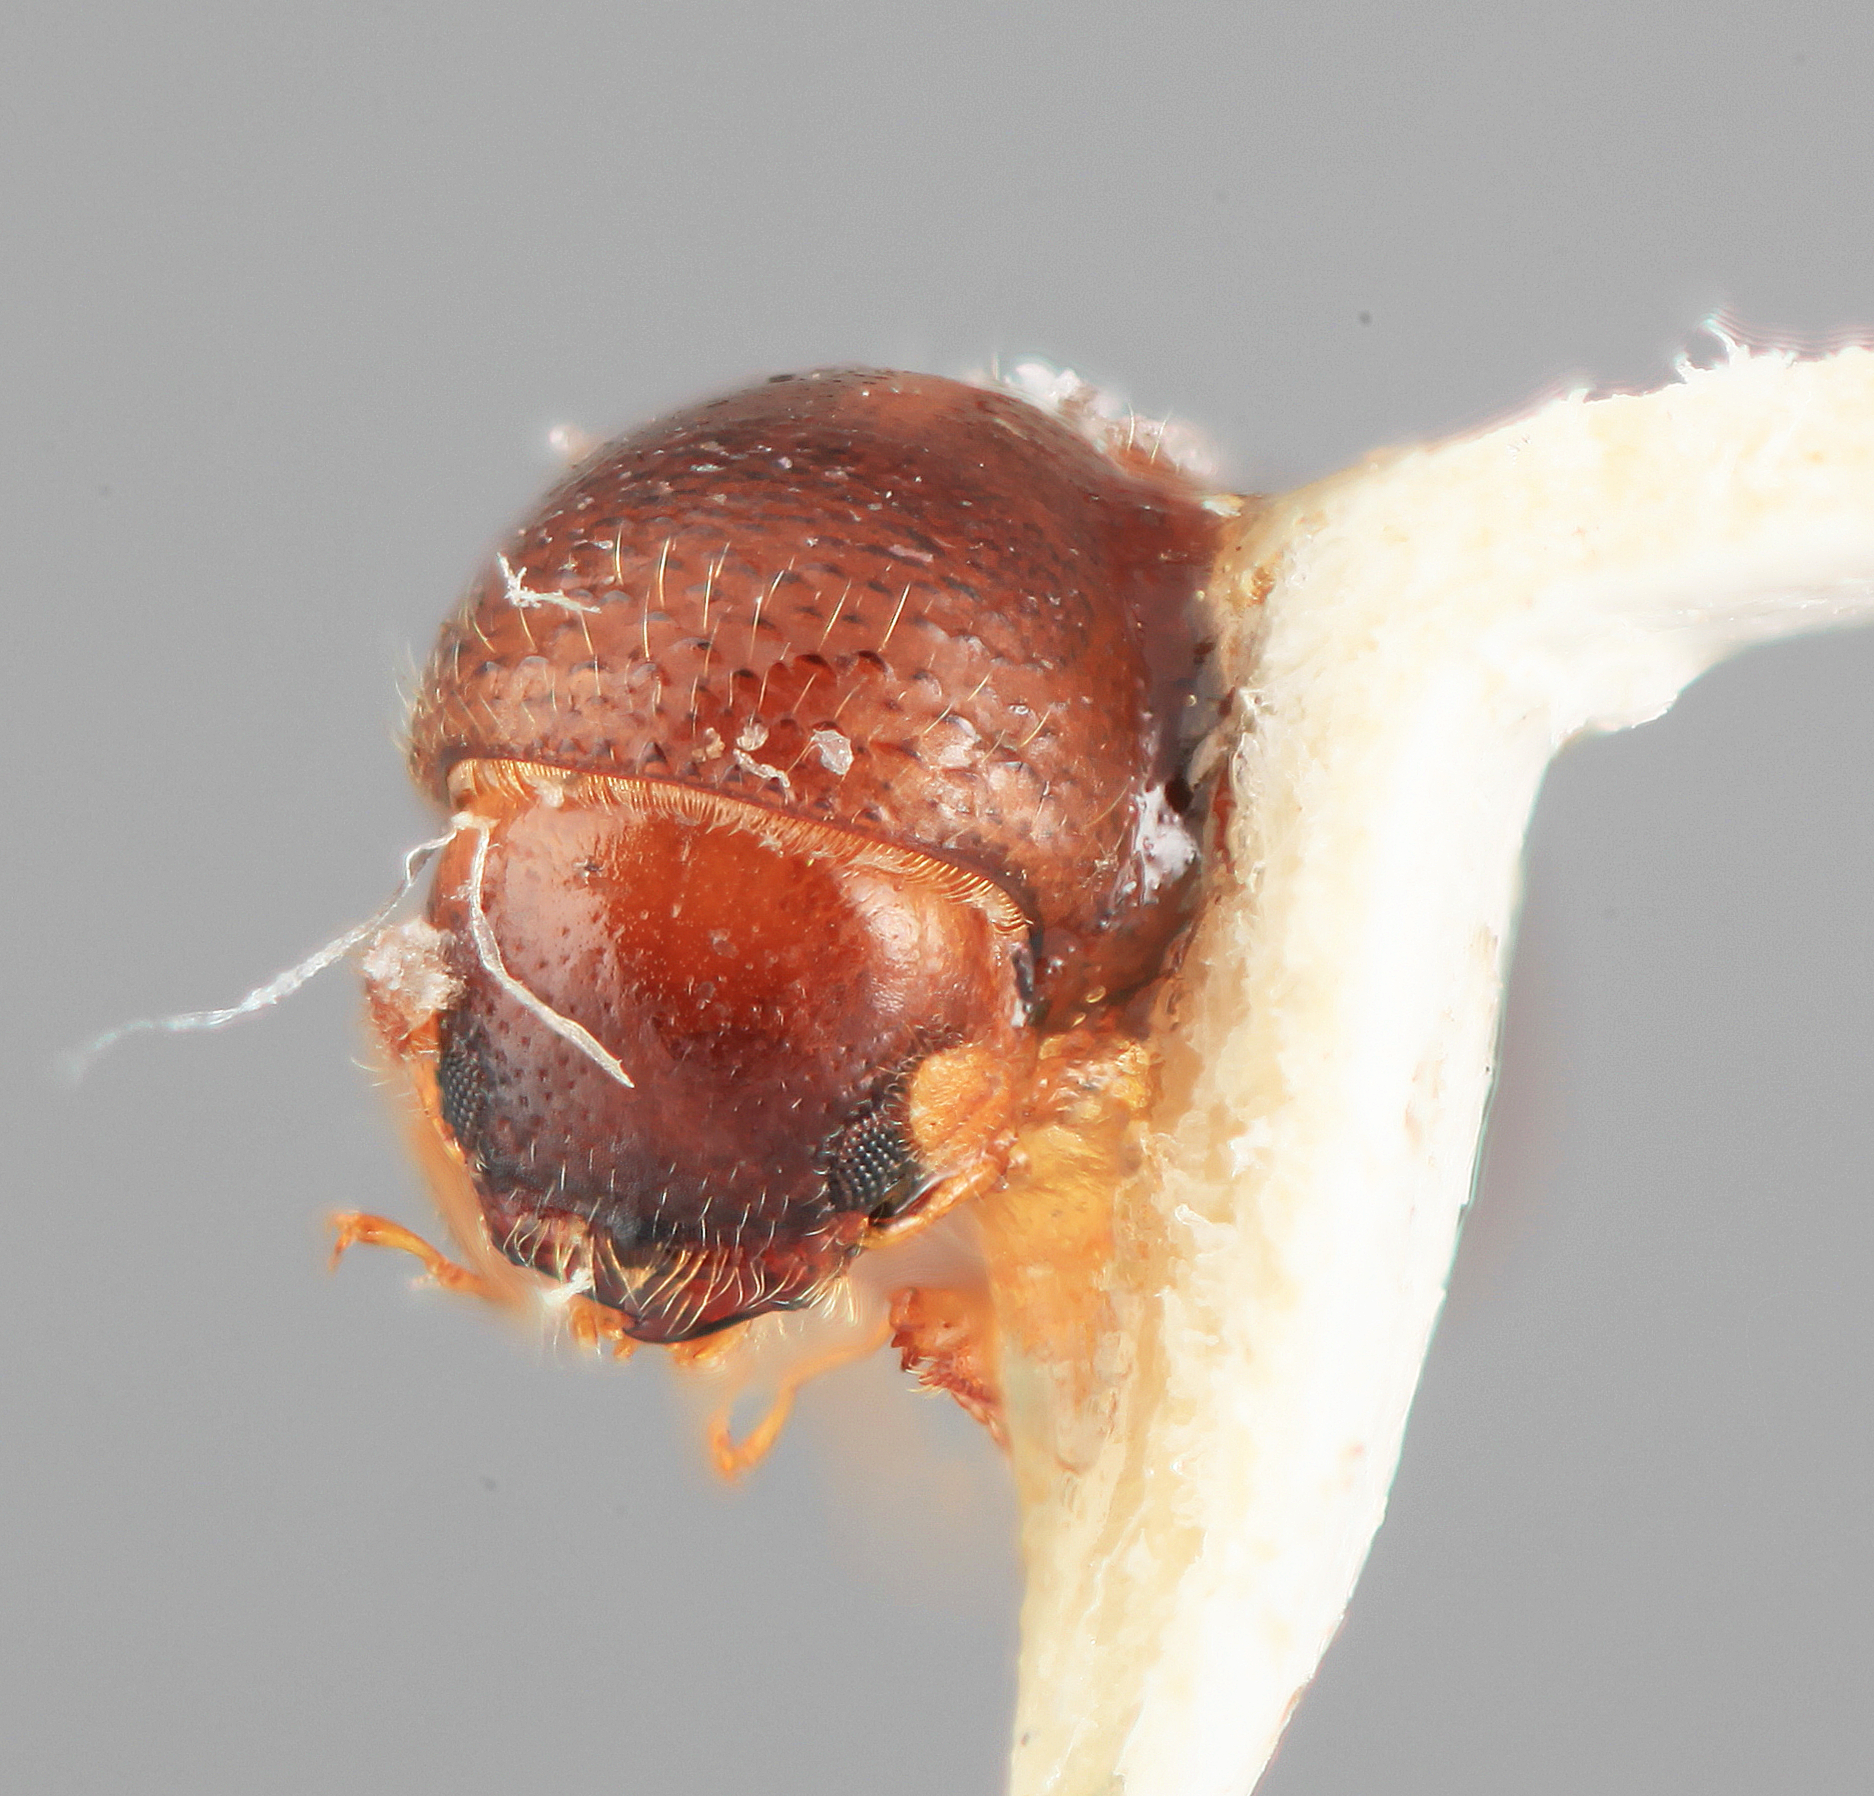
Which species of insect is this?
Monarthrum limulum
